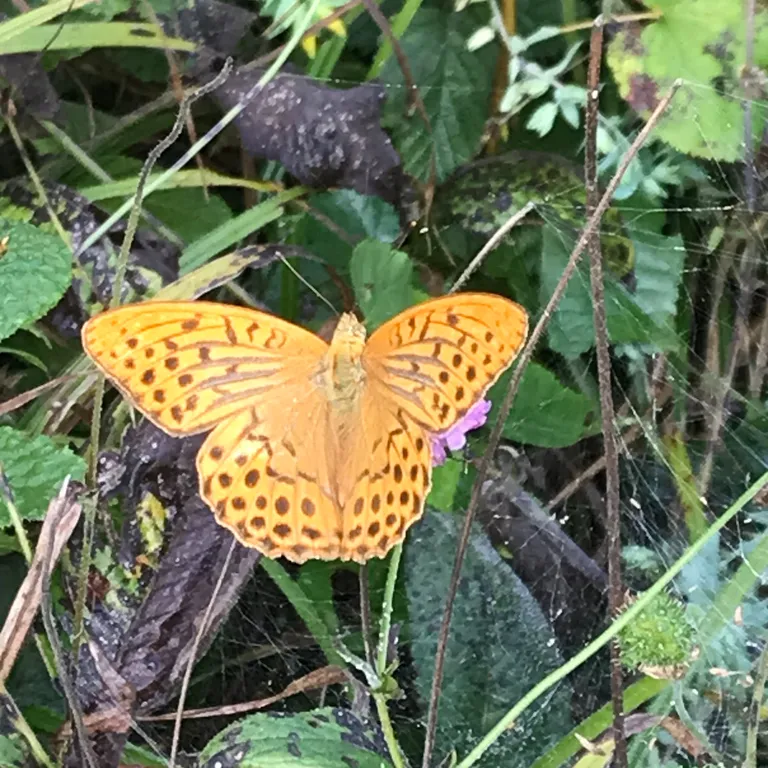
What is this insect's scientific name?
Argynnis paphia
